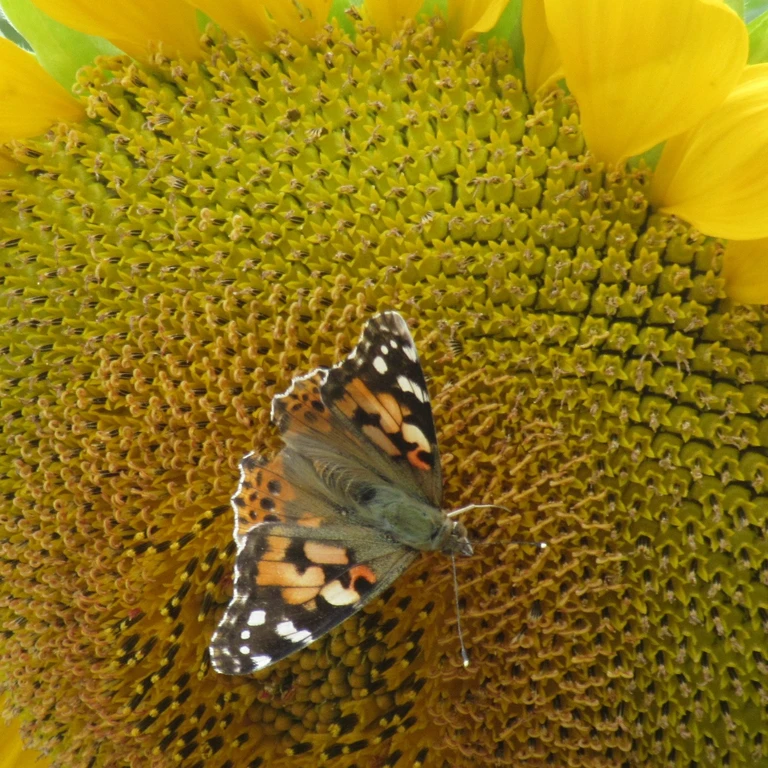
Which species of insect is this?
Vanessa cardui
